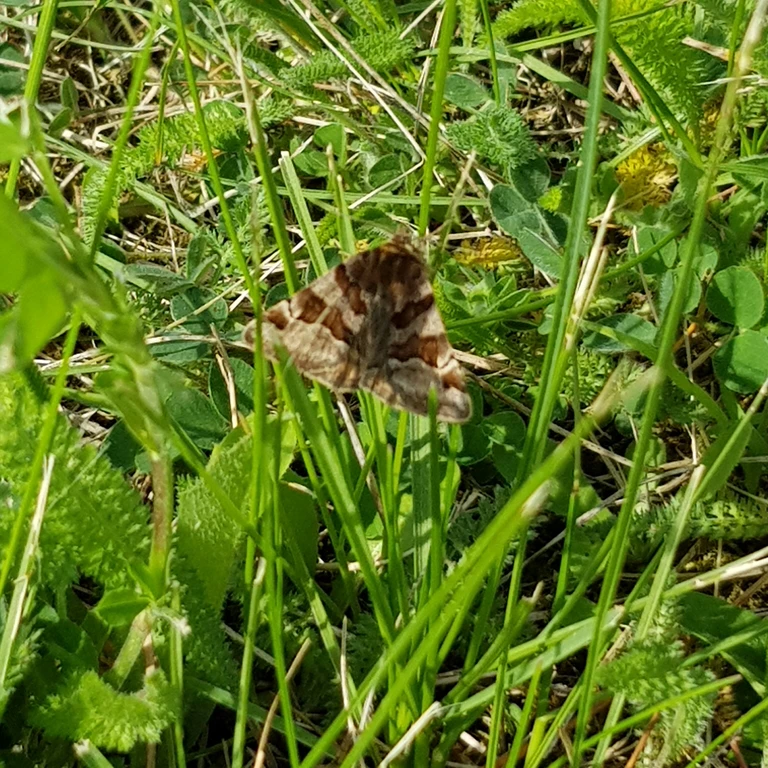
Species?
Euclidia glyphica
